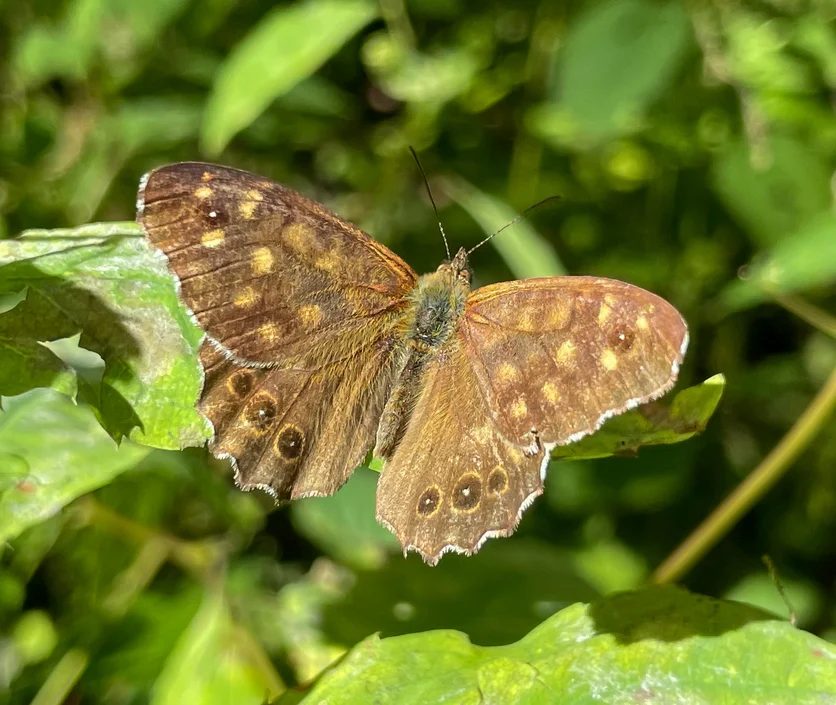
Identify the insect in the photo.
Pararge aegeria
